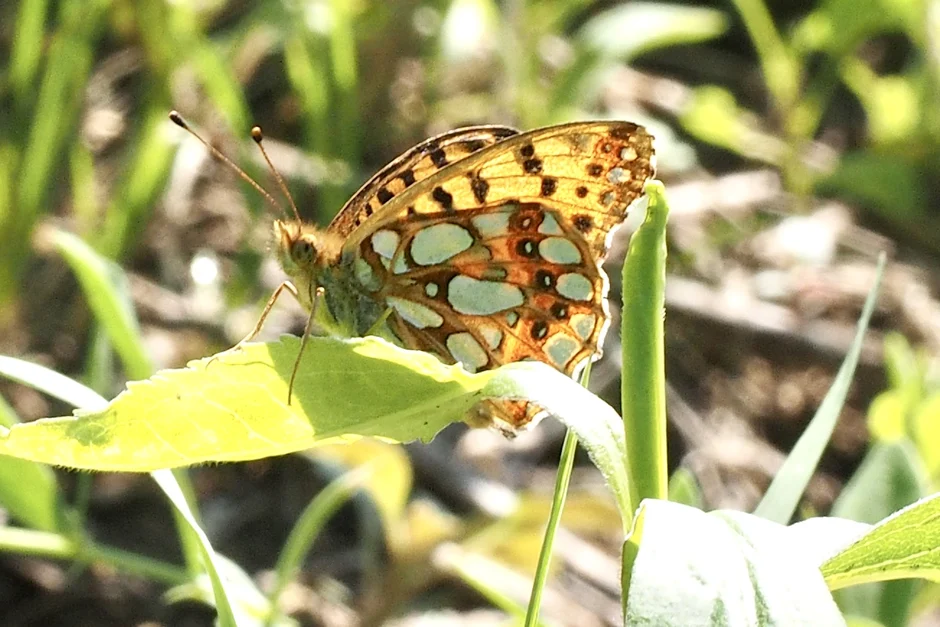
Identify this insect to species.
Issoria lathonia
